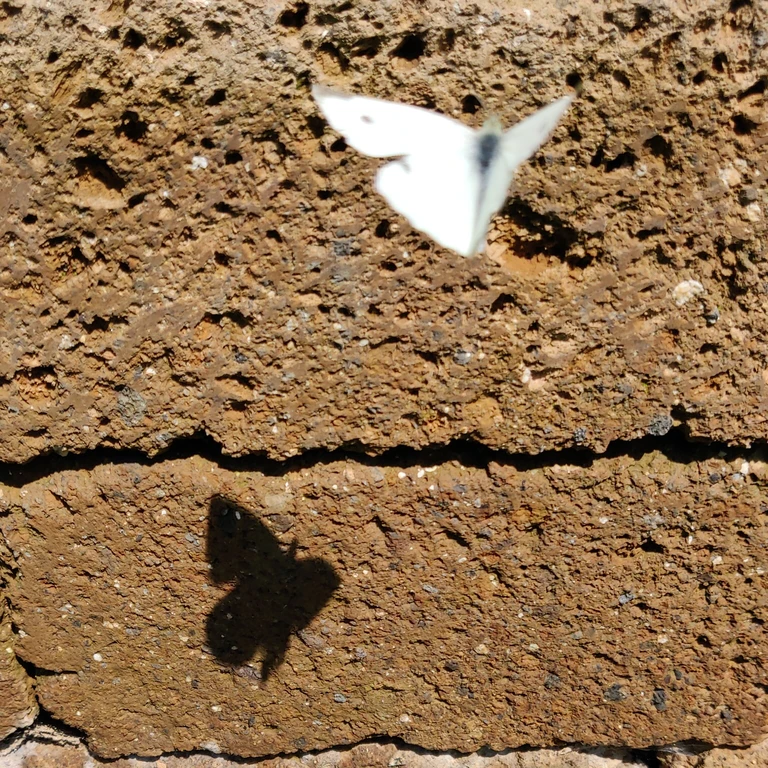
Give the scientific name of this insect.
Pieris rapae
